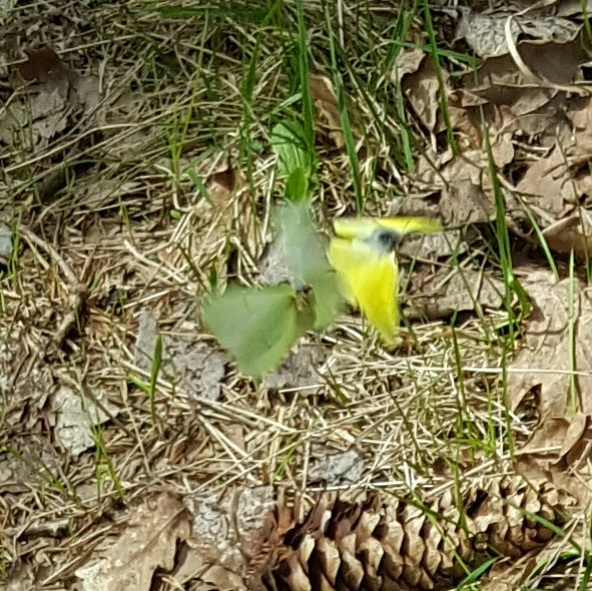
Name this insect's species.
Gonepteryx rhamni
